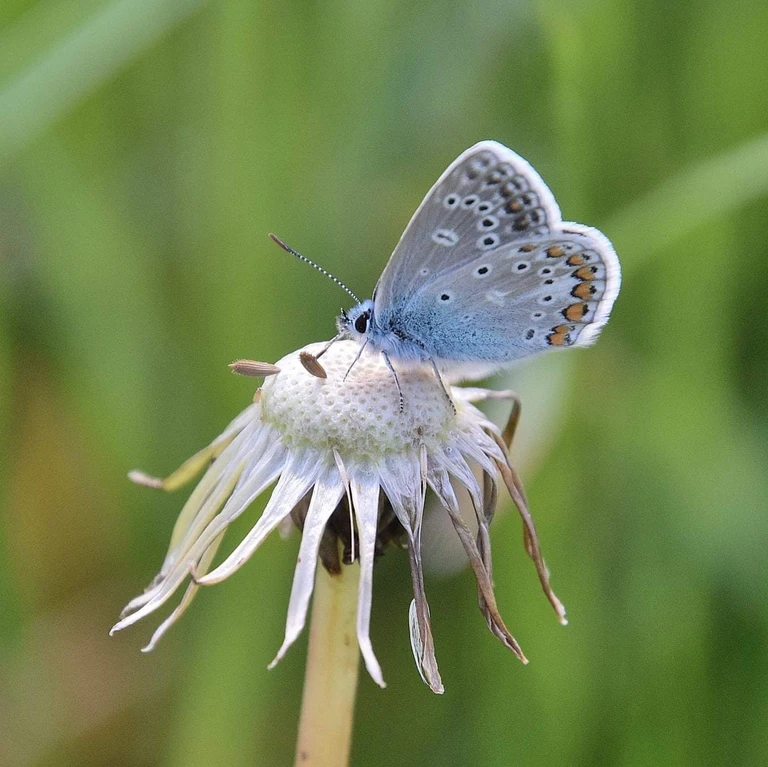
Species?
Polyommatus icarus
